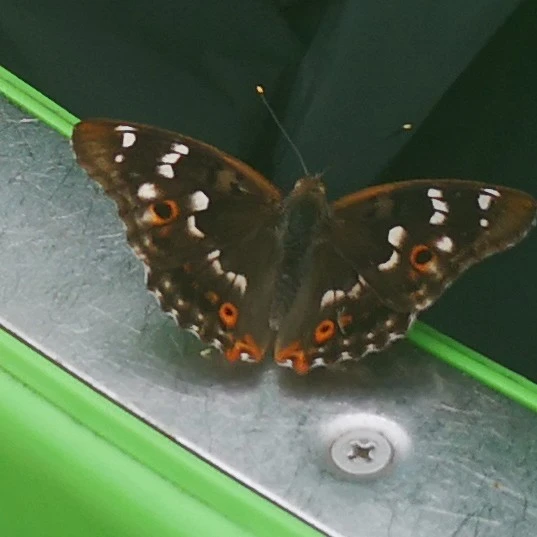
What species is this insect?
Apatura ilia
